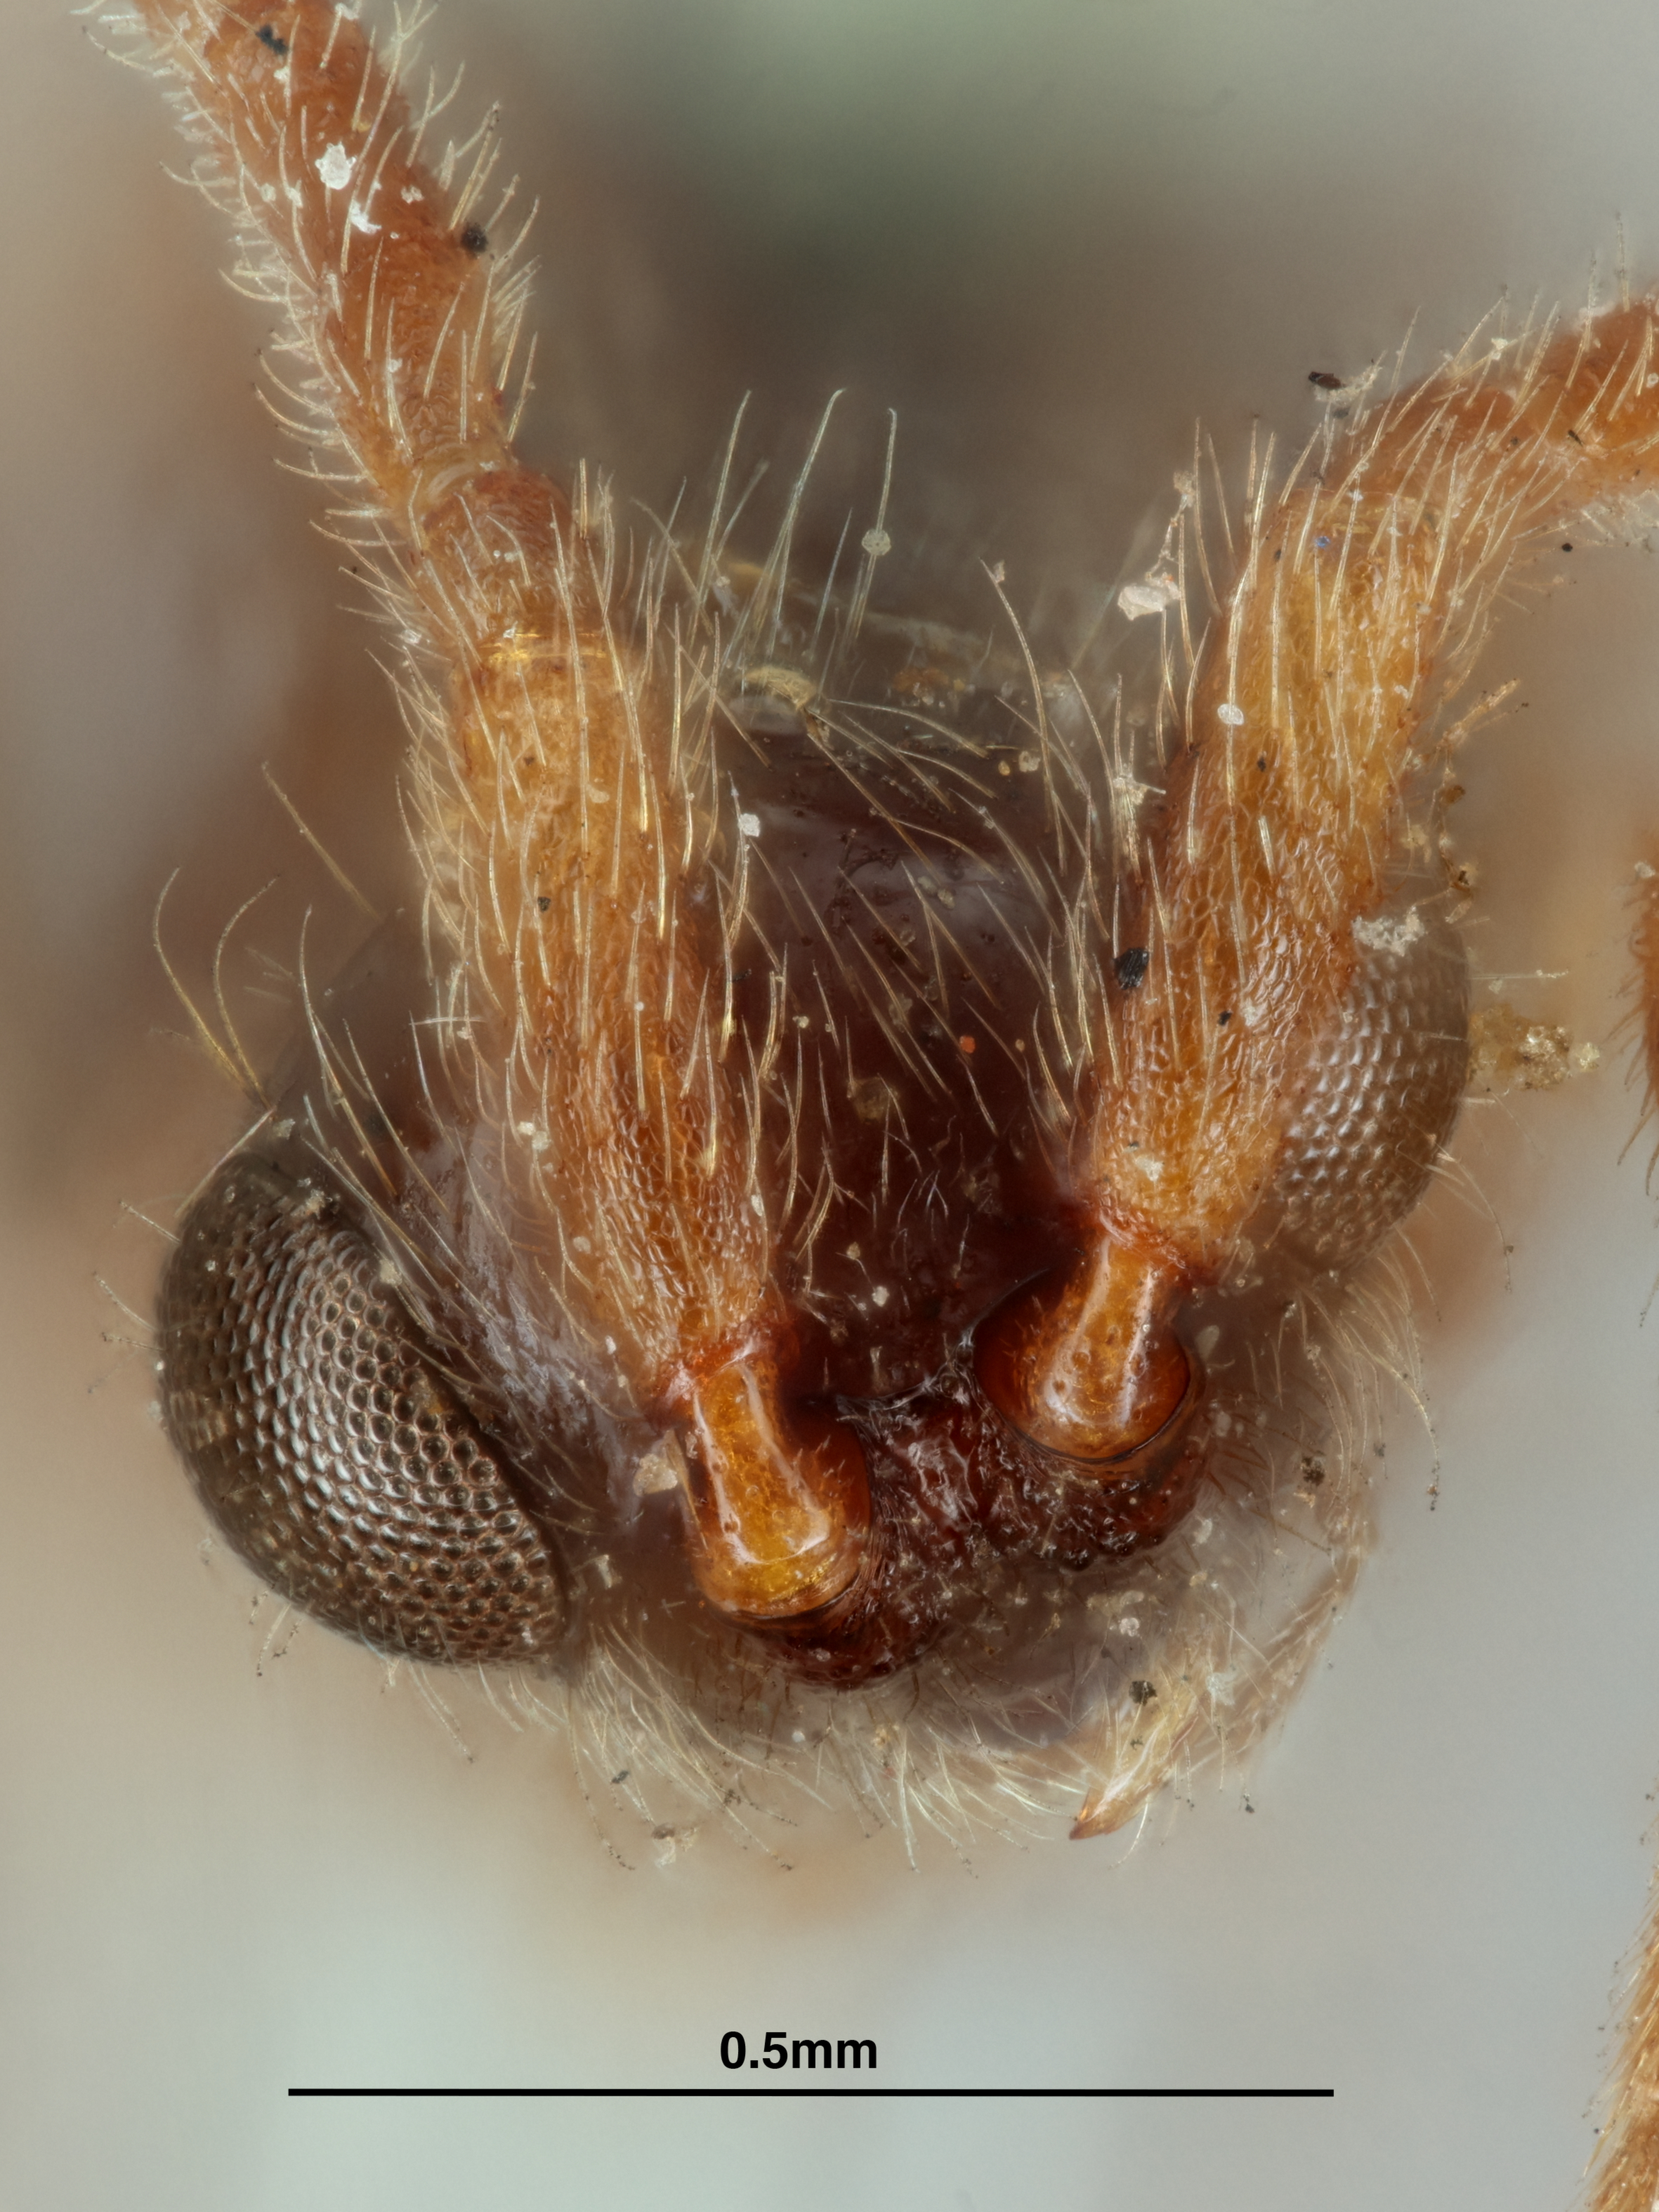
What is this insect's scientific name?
Anectata georgia
